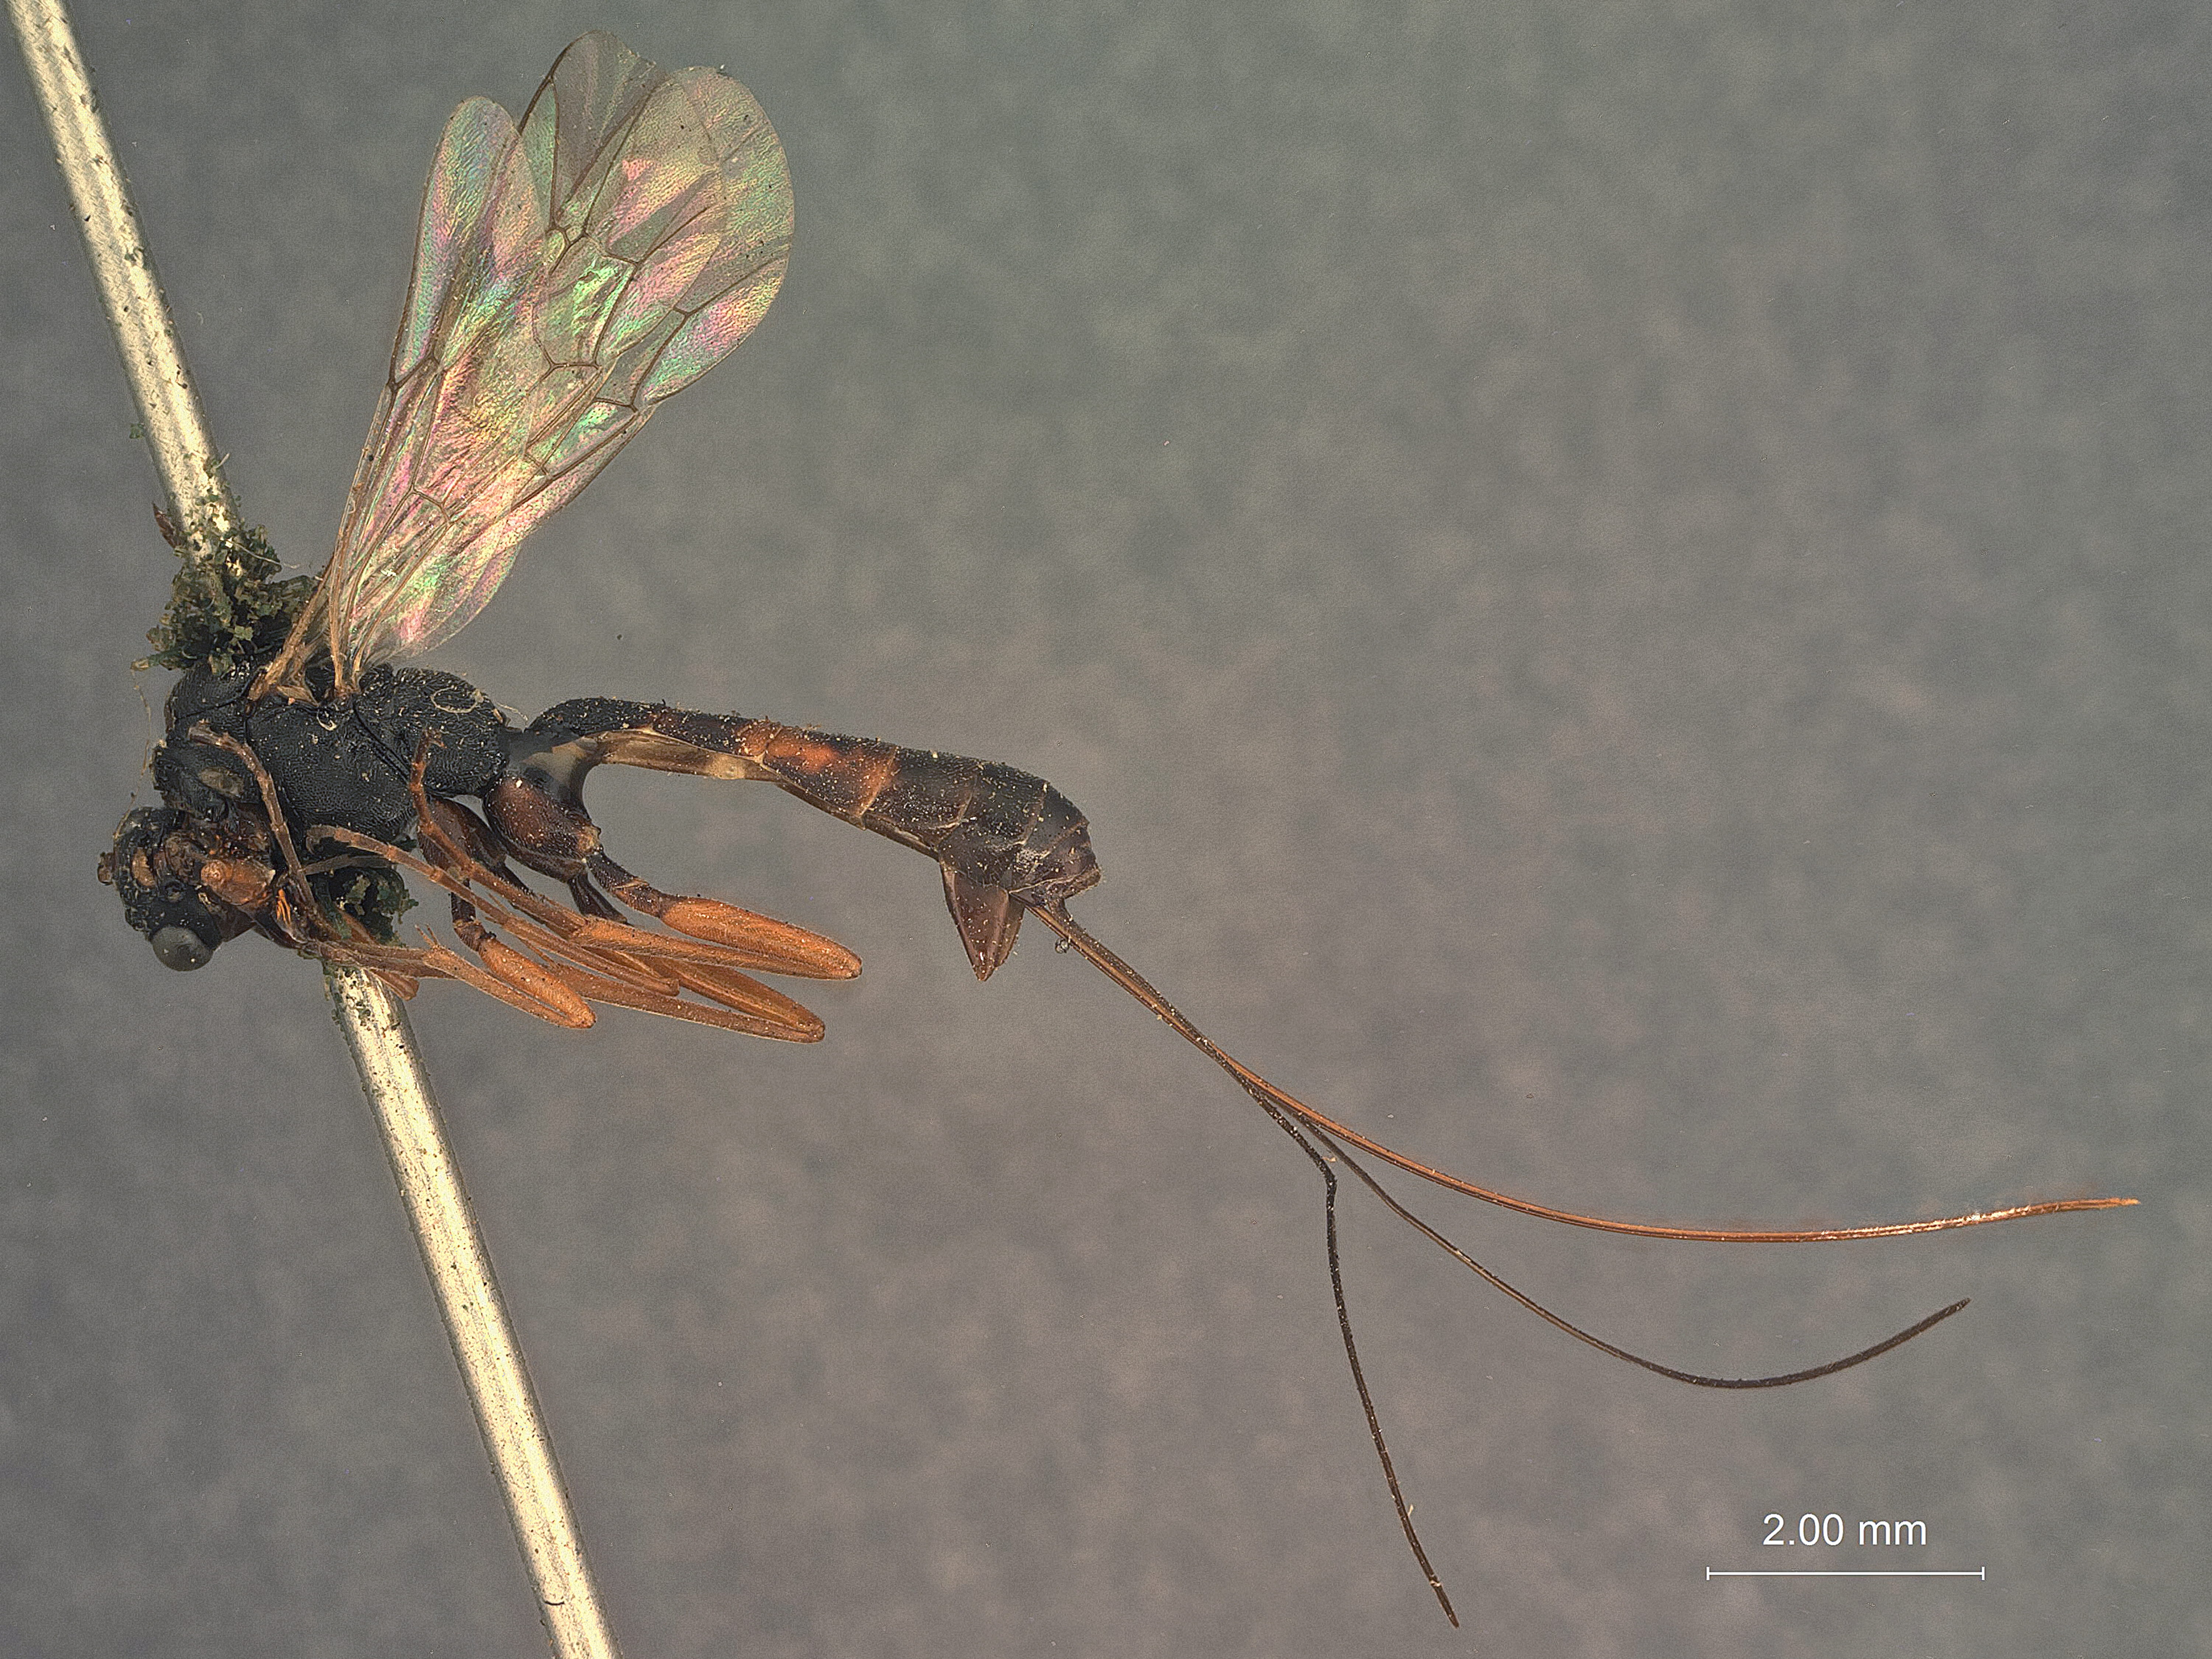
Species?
Lissonota alaskensis
